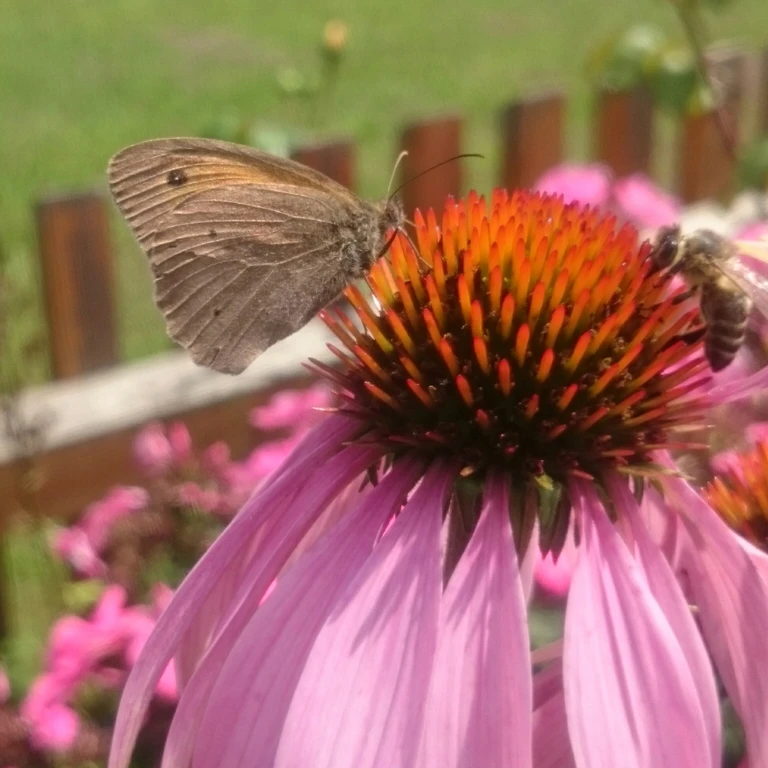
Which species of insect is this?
Maniola jurtina
